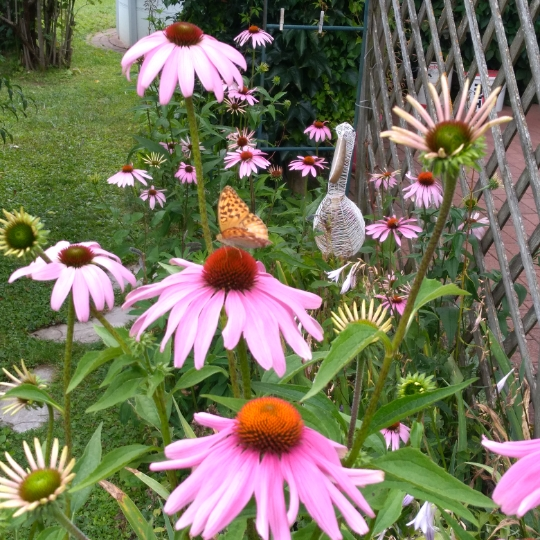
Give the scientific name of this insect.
Argynnis paphia
